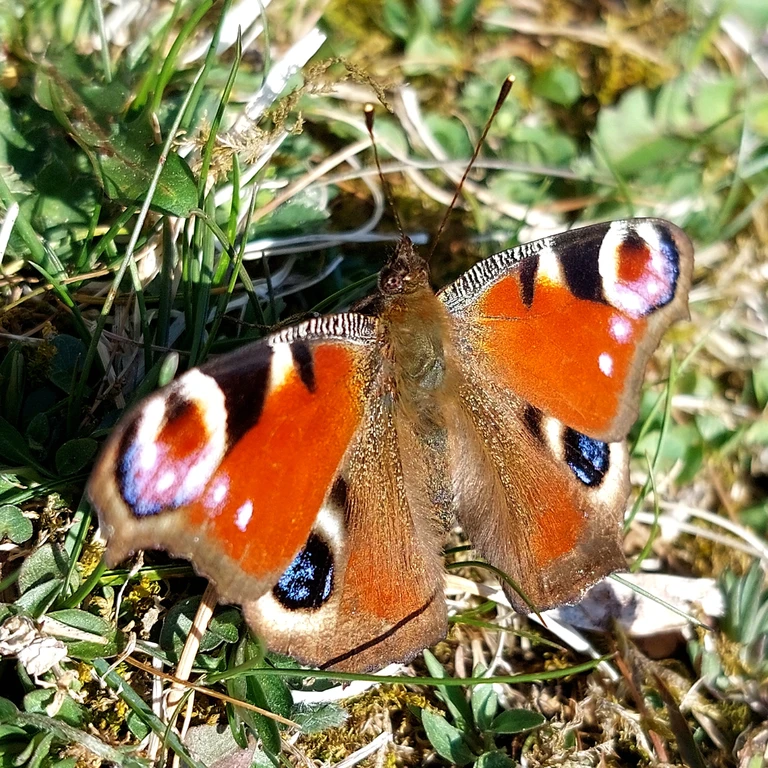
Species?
Aglais io
